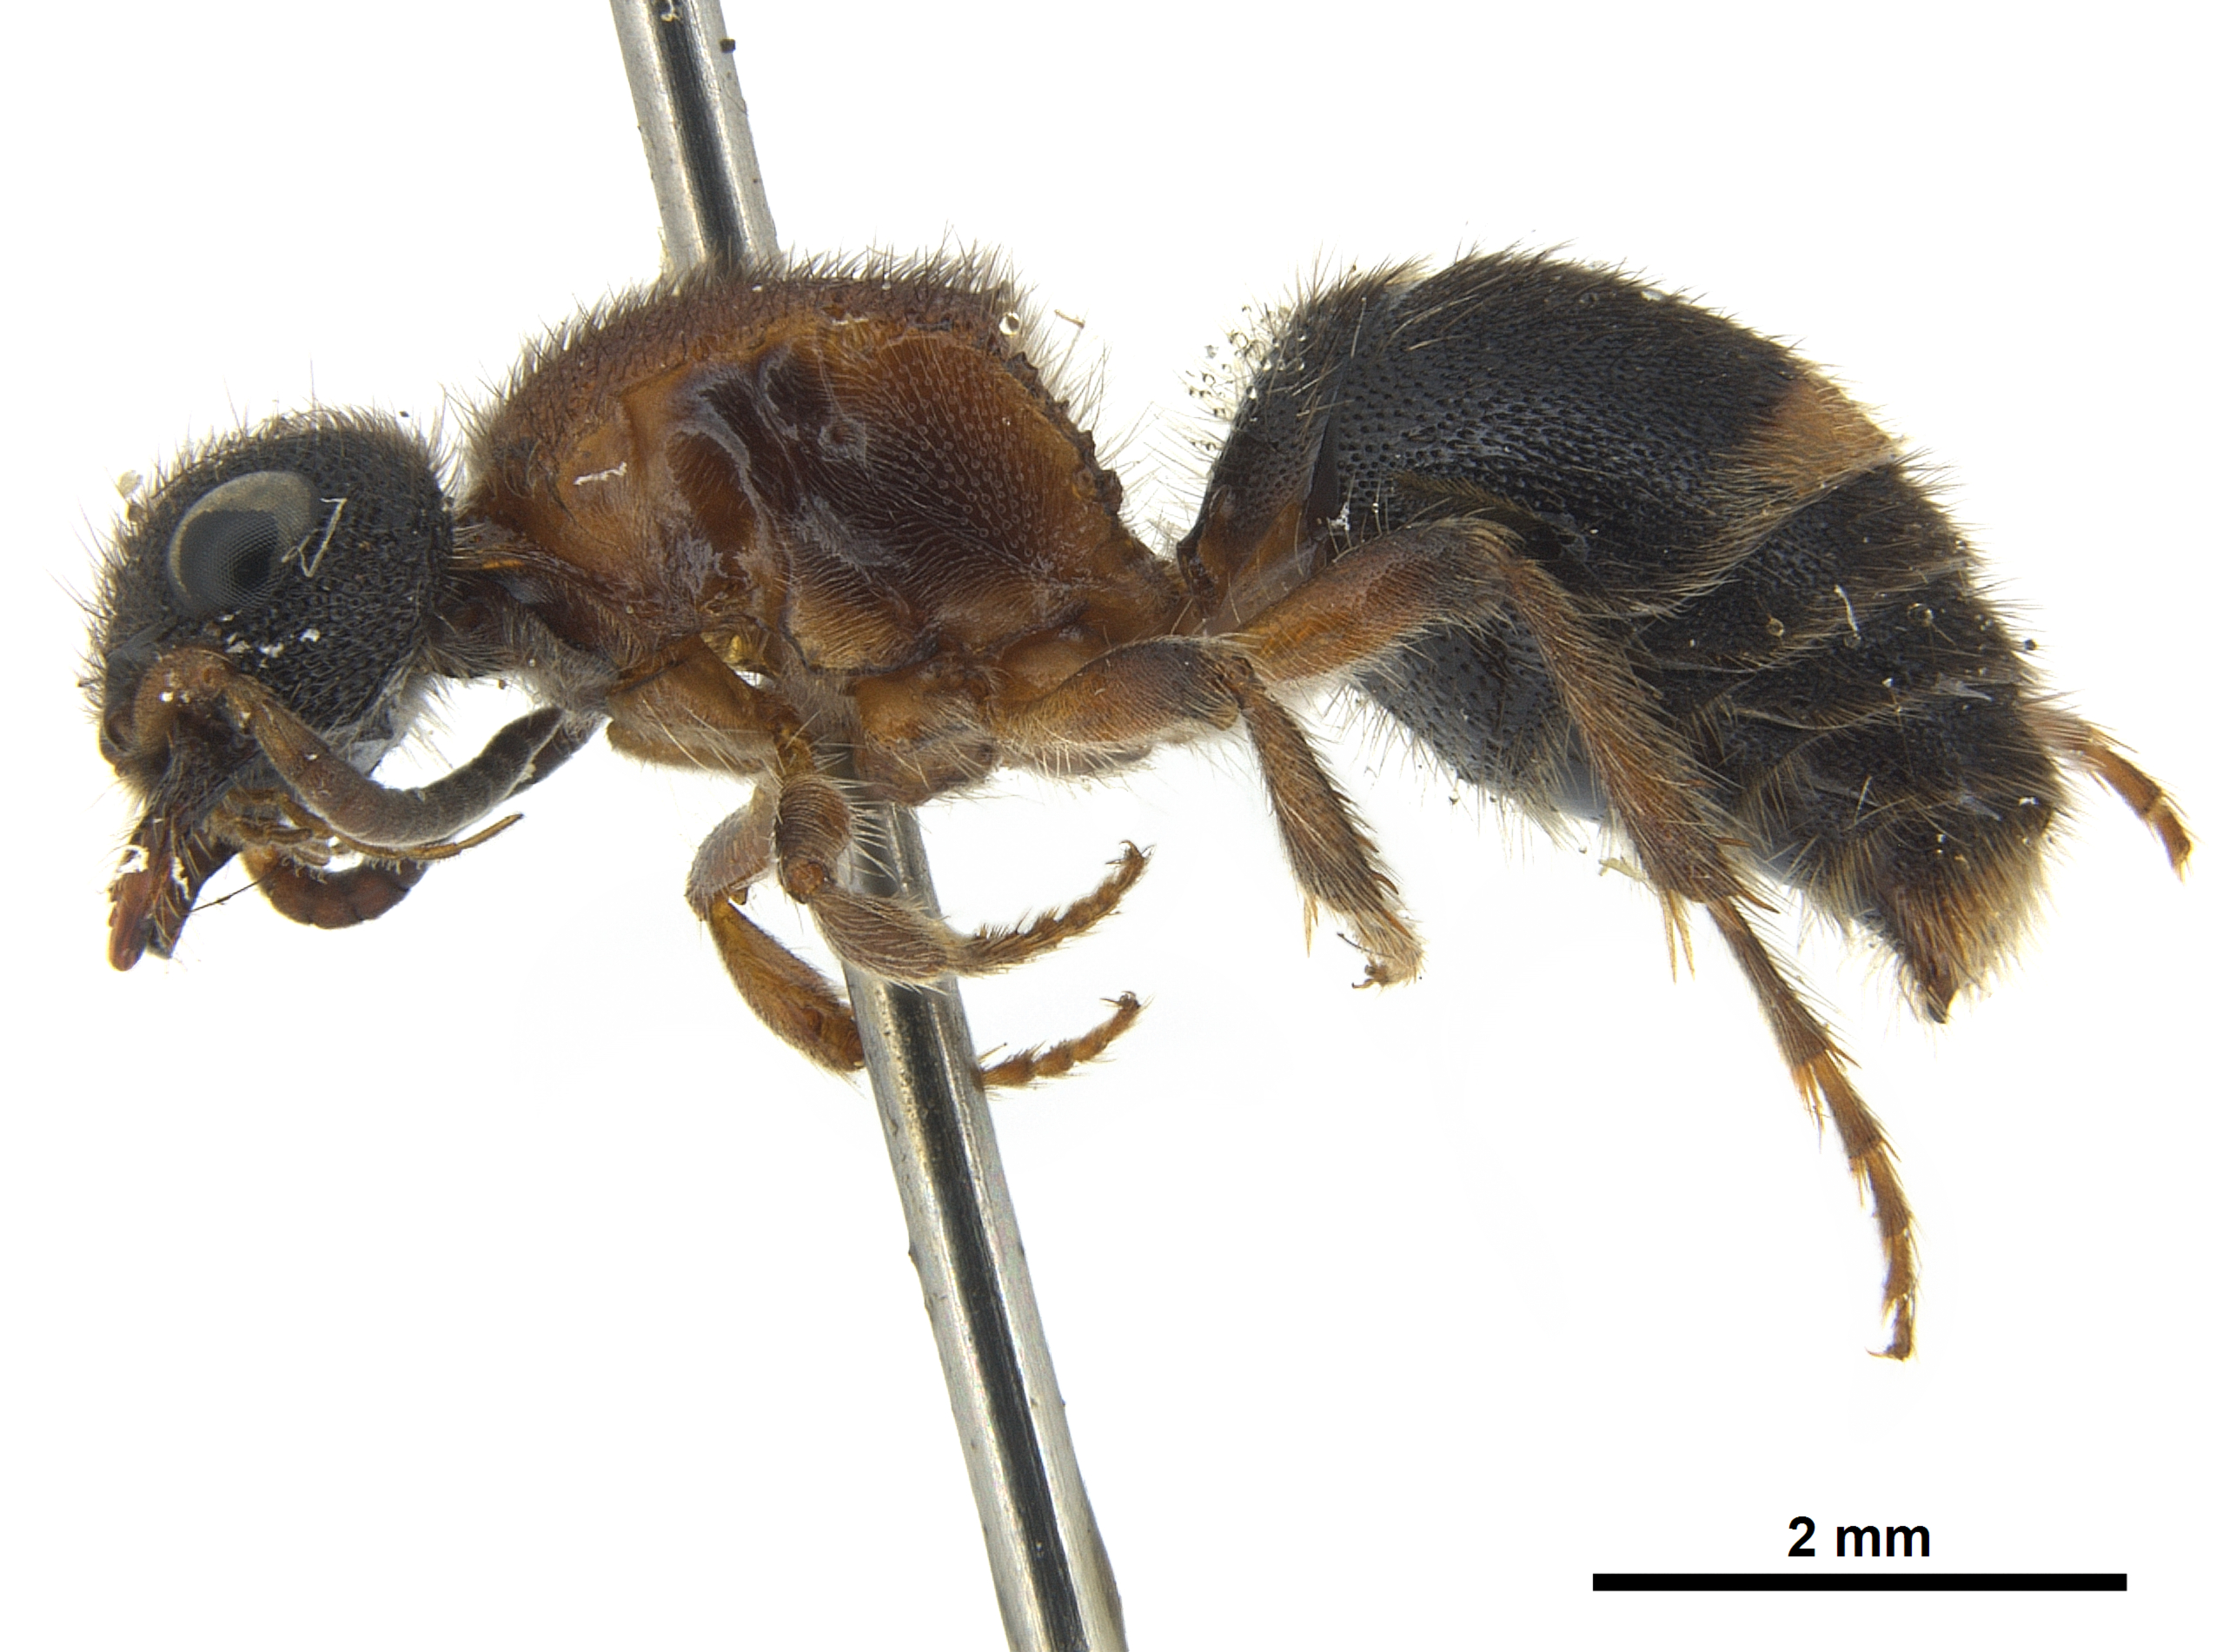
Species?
Bischoffitilla ardescens
